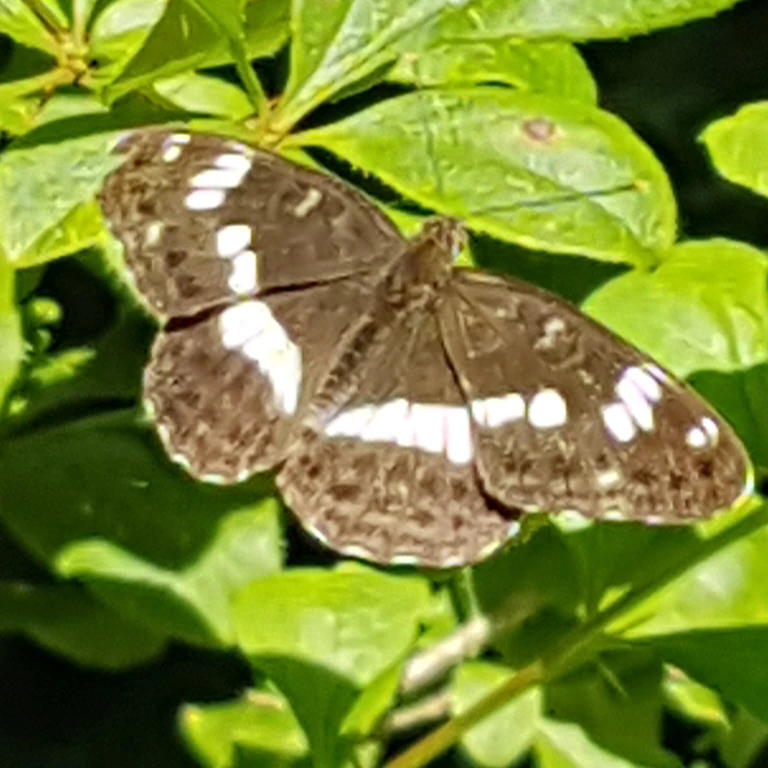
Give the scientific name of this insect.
Limenitis camilla (also Ladoga camilla)
